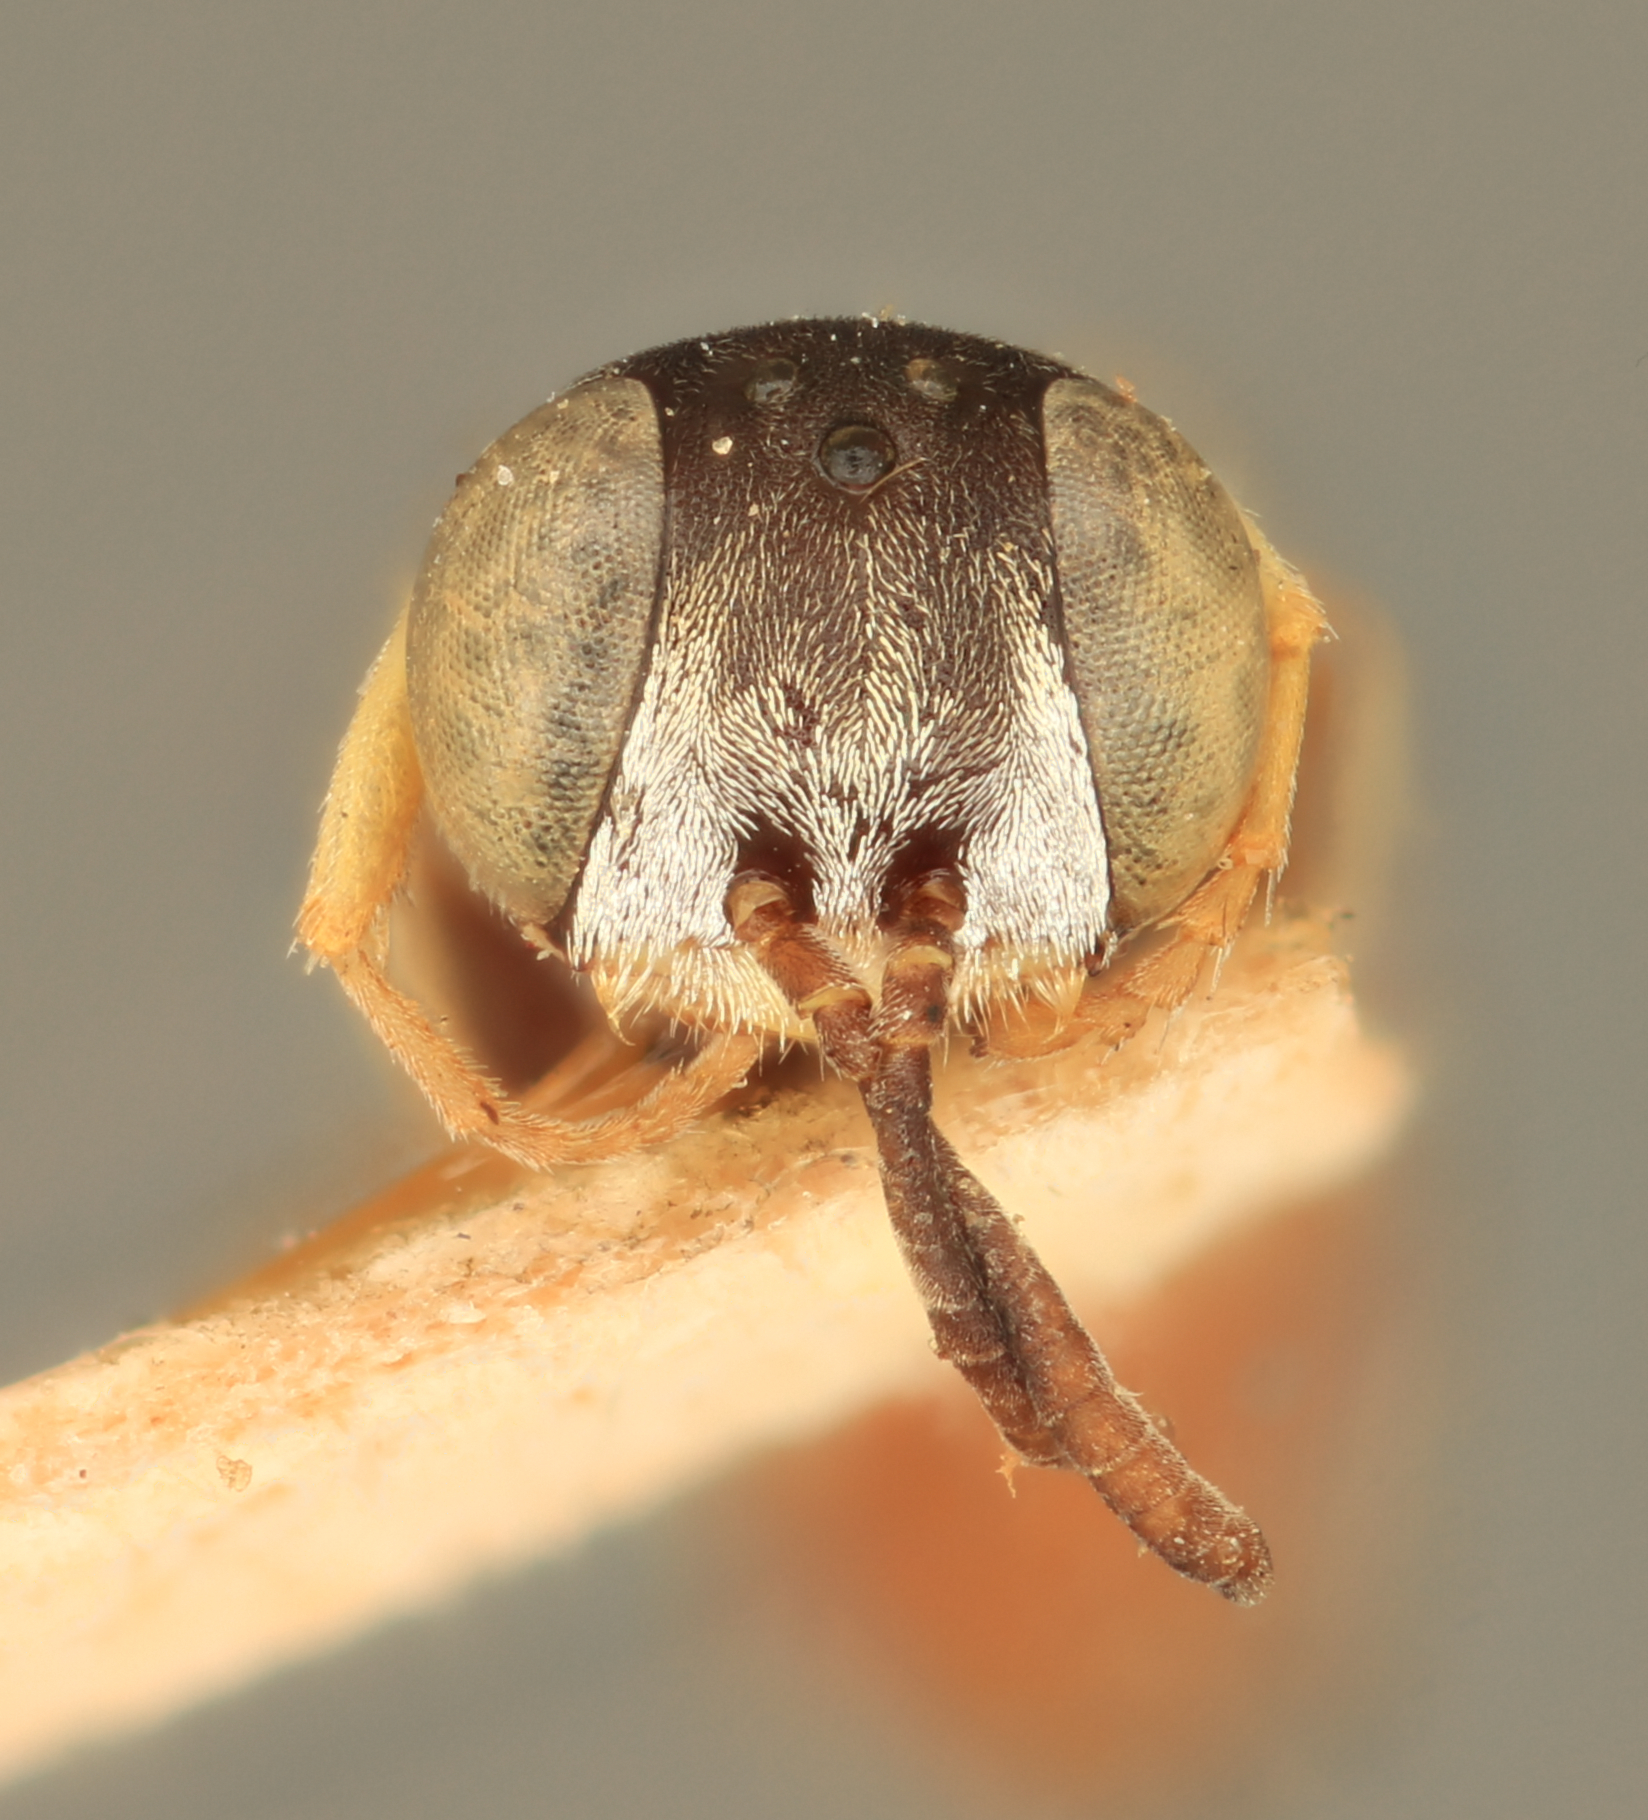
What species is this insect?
Plenoculus abdominalis
